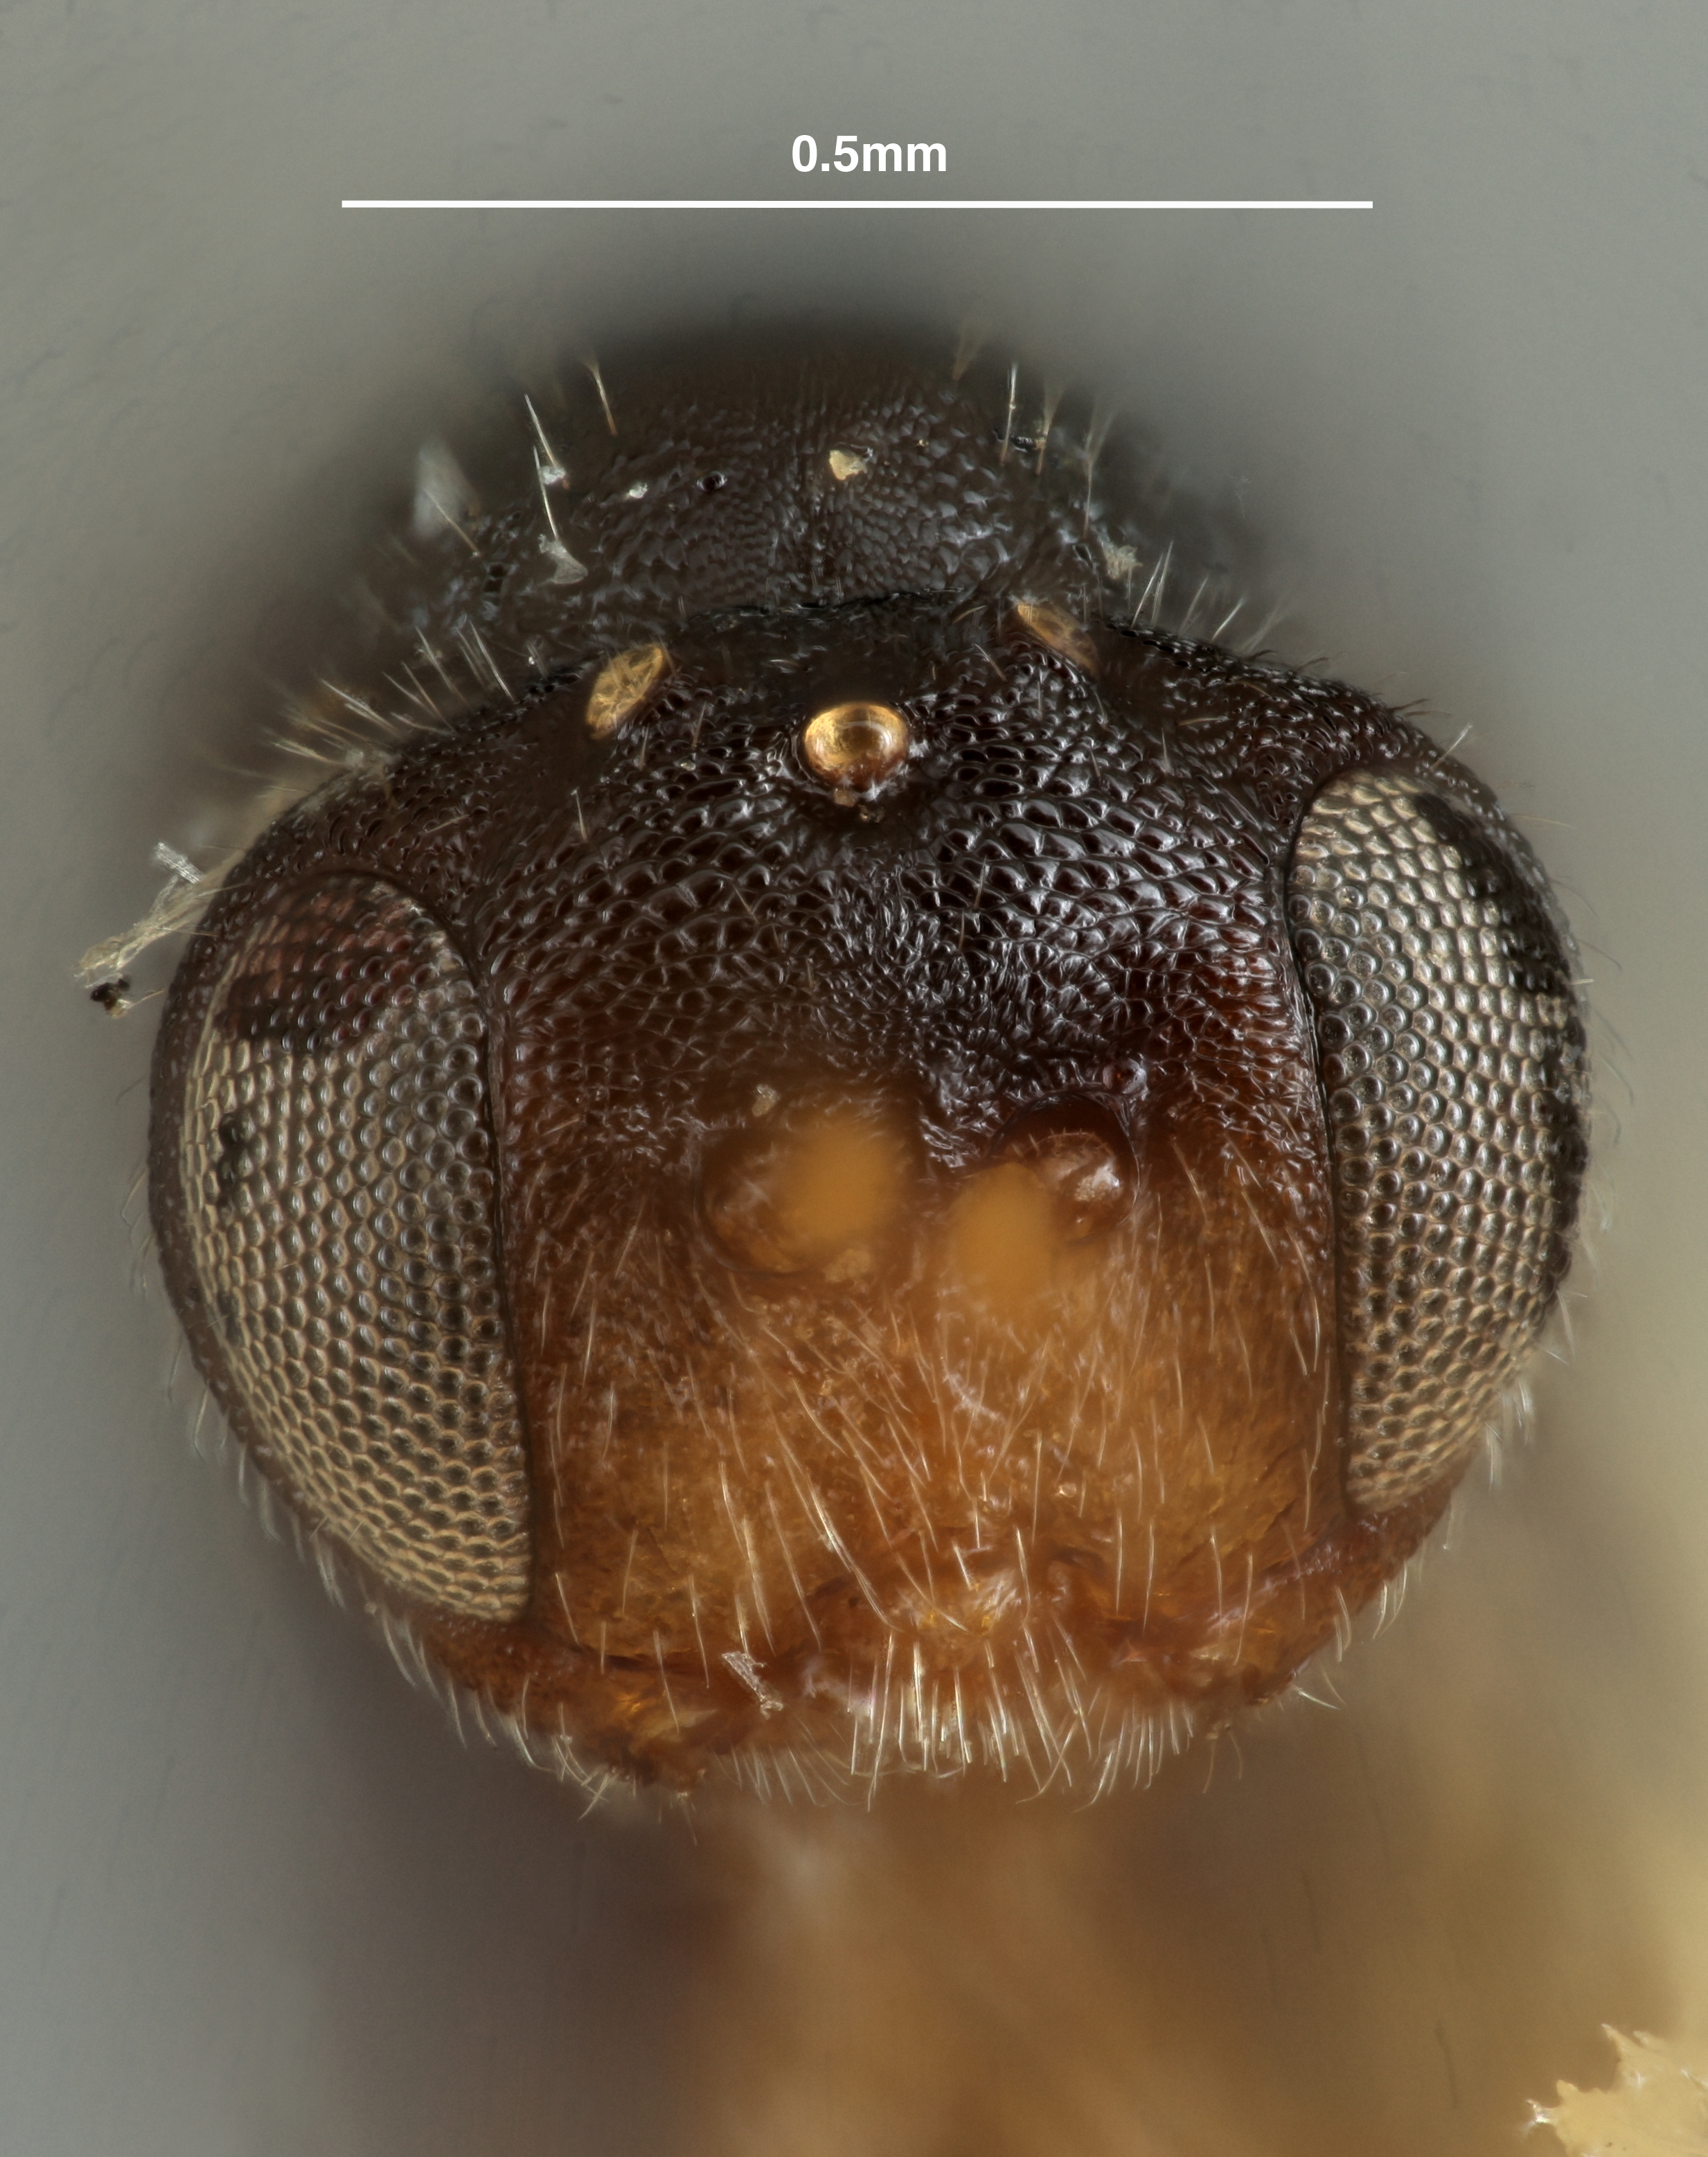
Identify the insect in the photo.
Neuroterus chrysolepis
